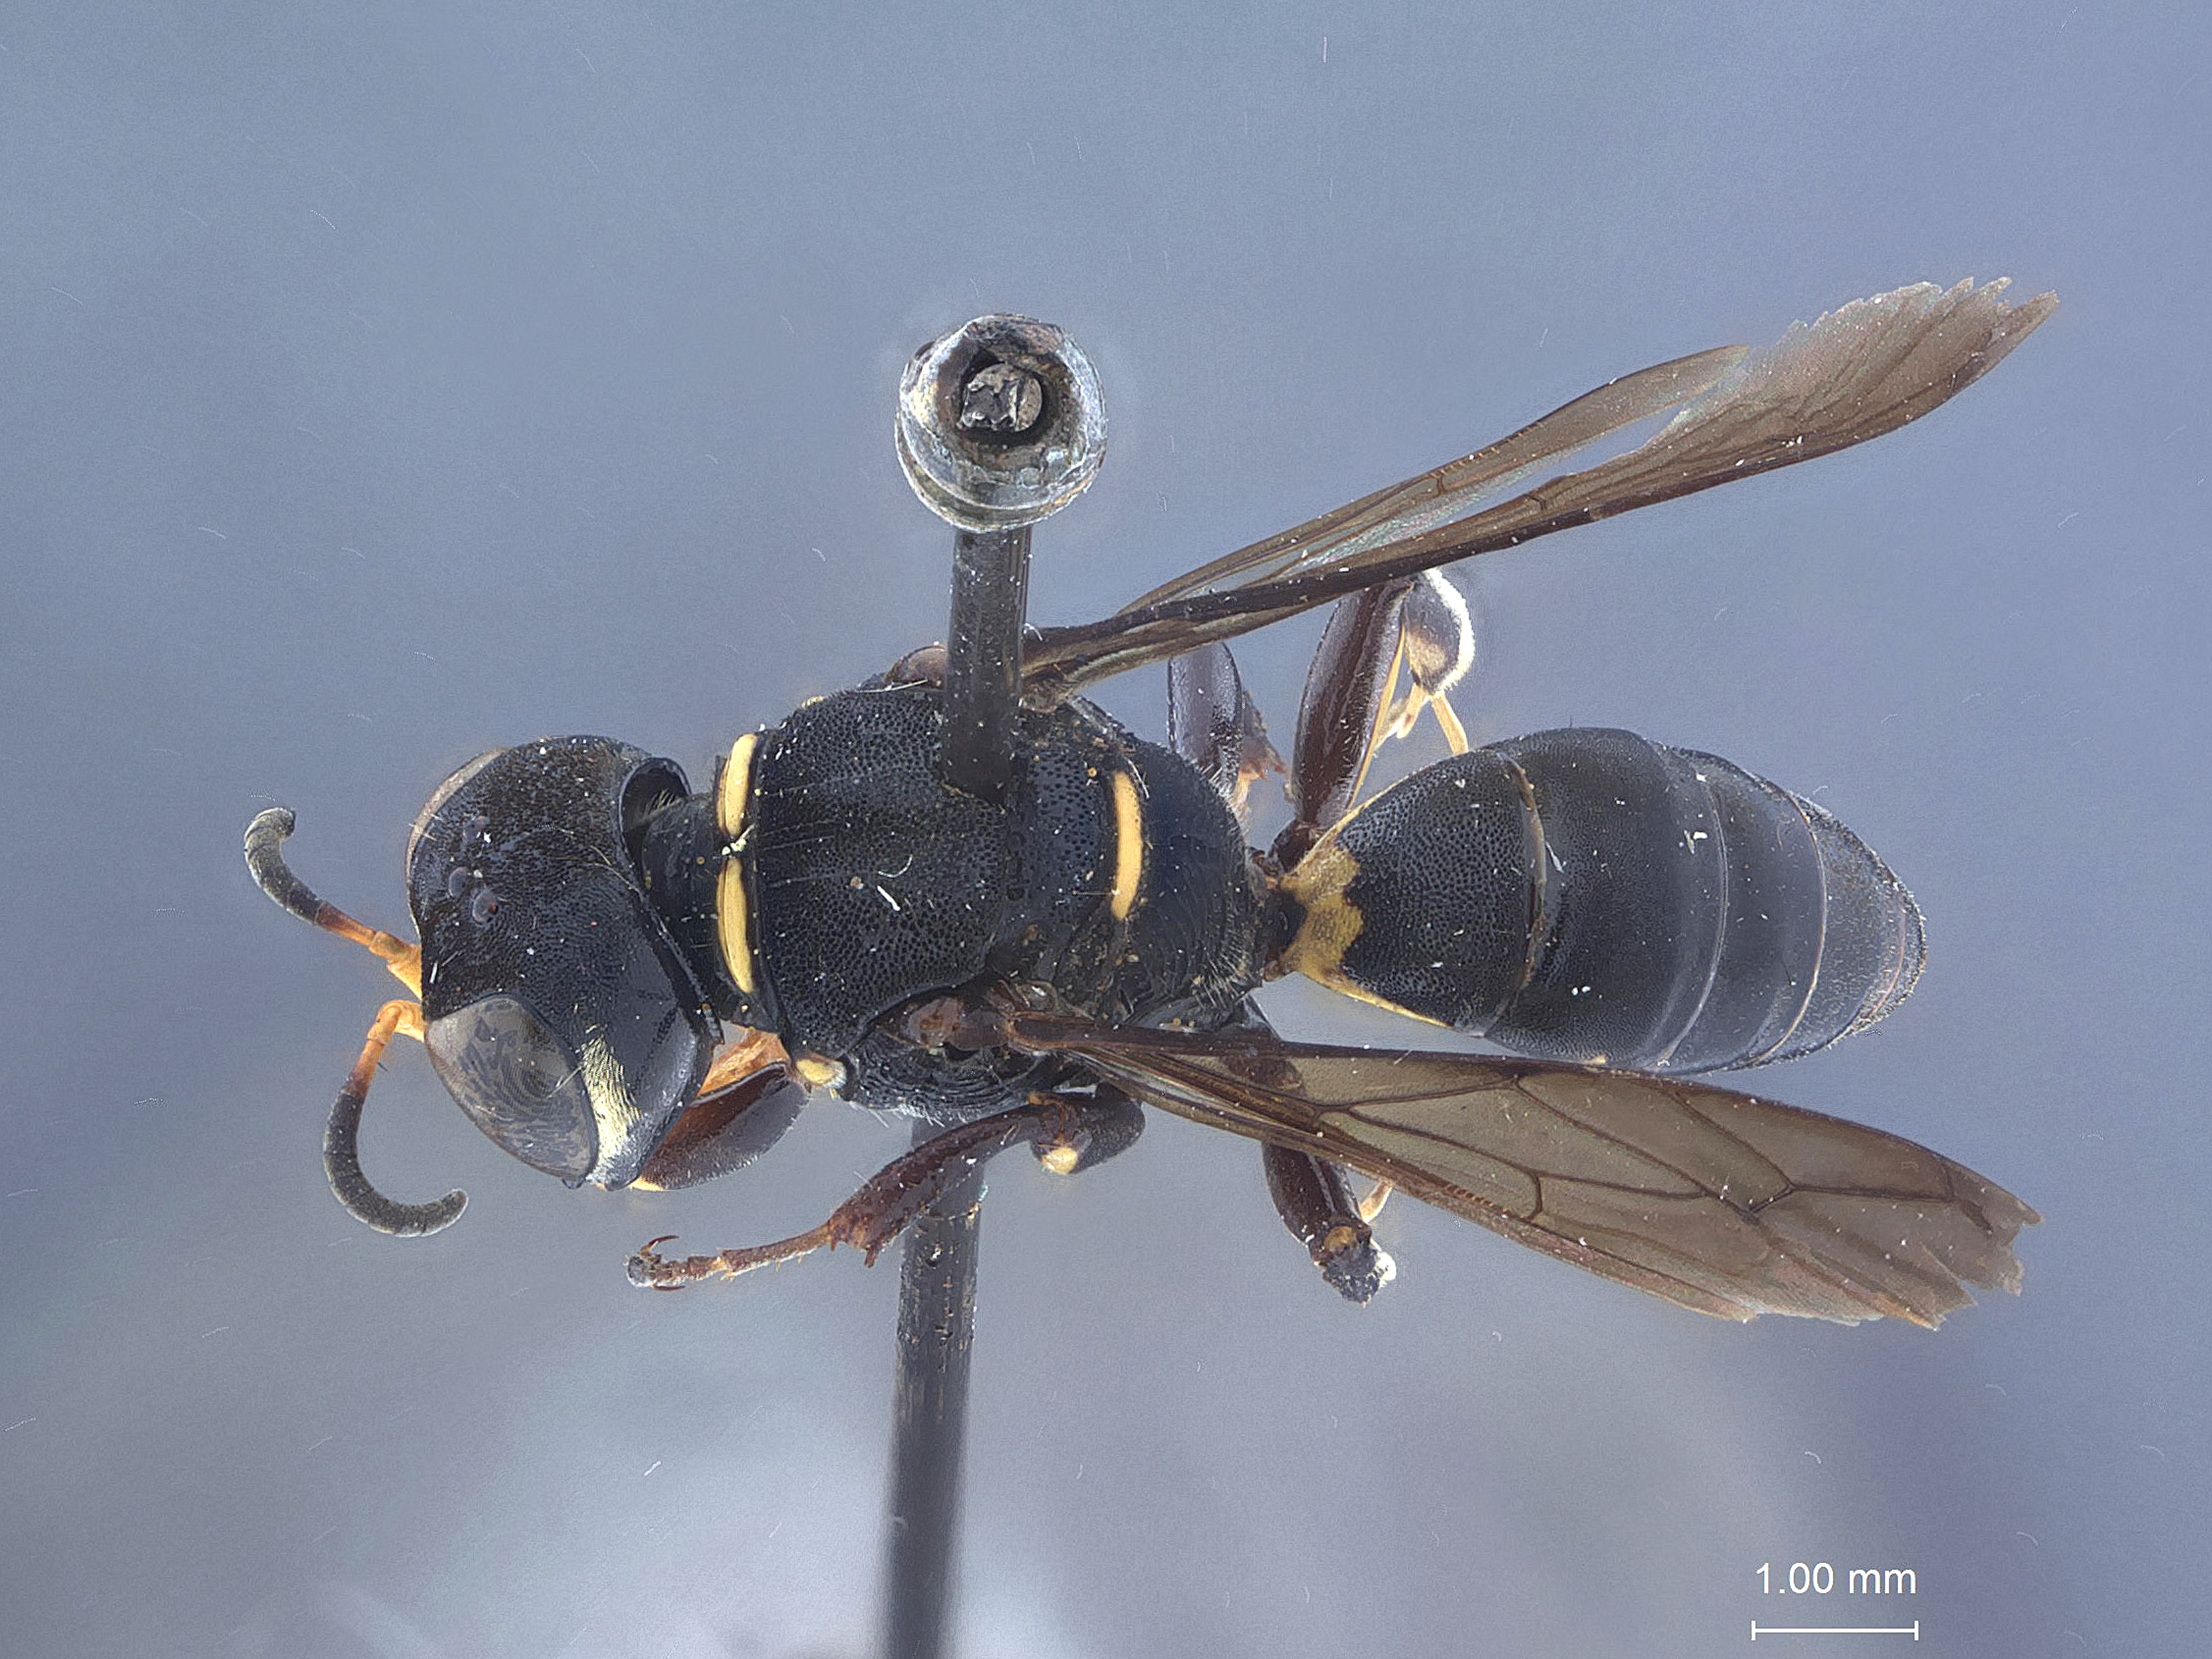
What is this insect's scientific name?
Ectemnius recuperatus
